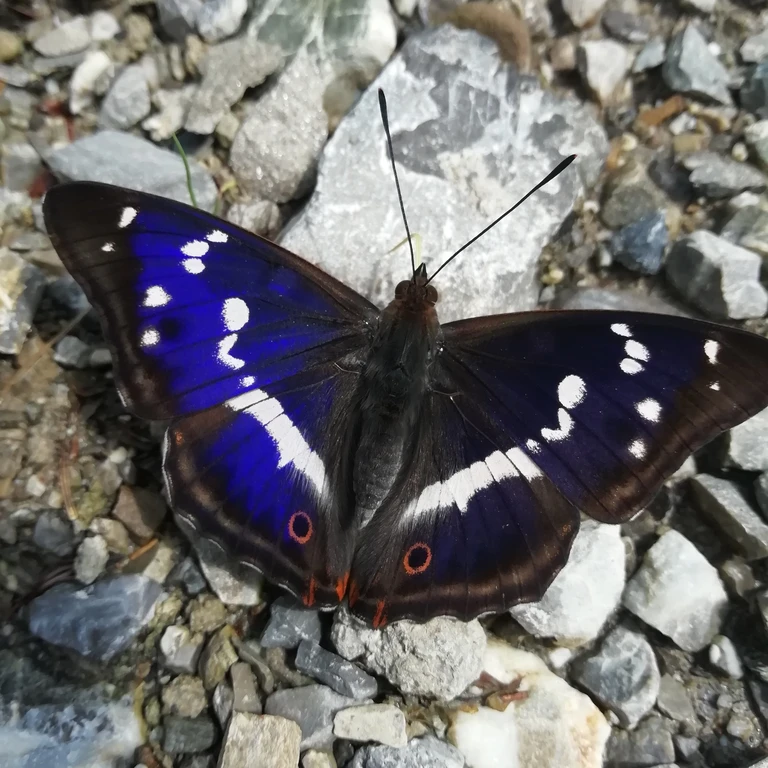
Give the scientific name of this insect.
Apatura iris
